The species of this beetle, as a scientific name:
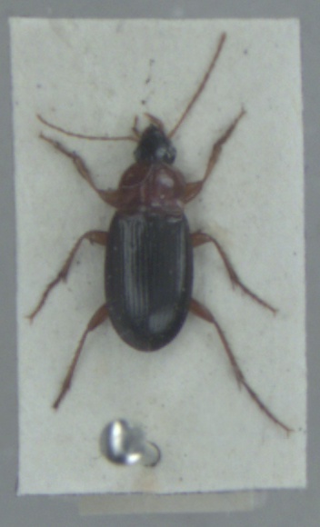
Calathus melanocephalus
